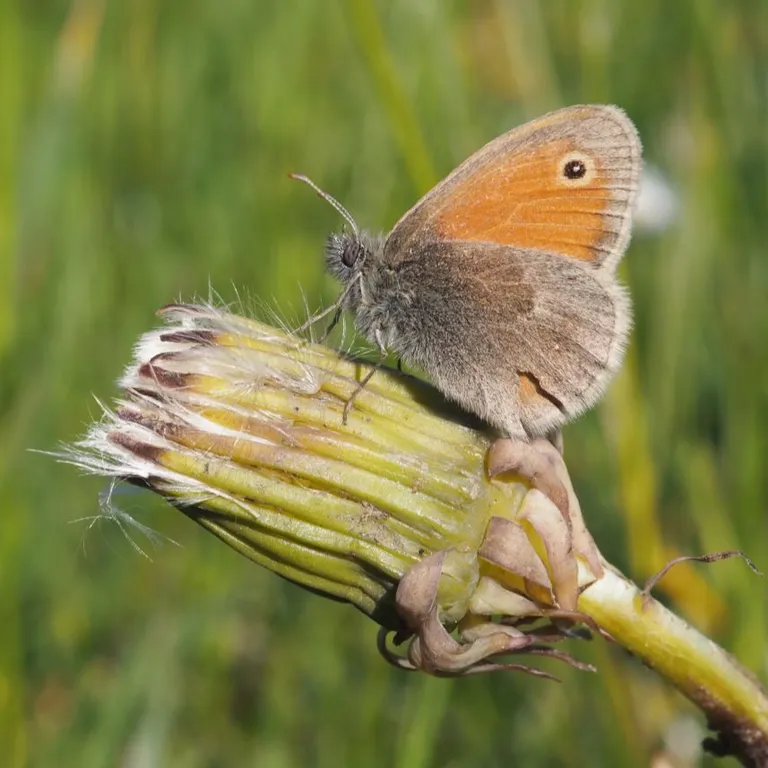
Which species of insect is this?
Coenonympha pamphilus
